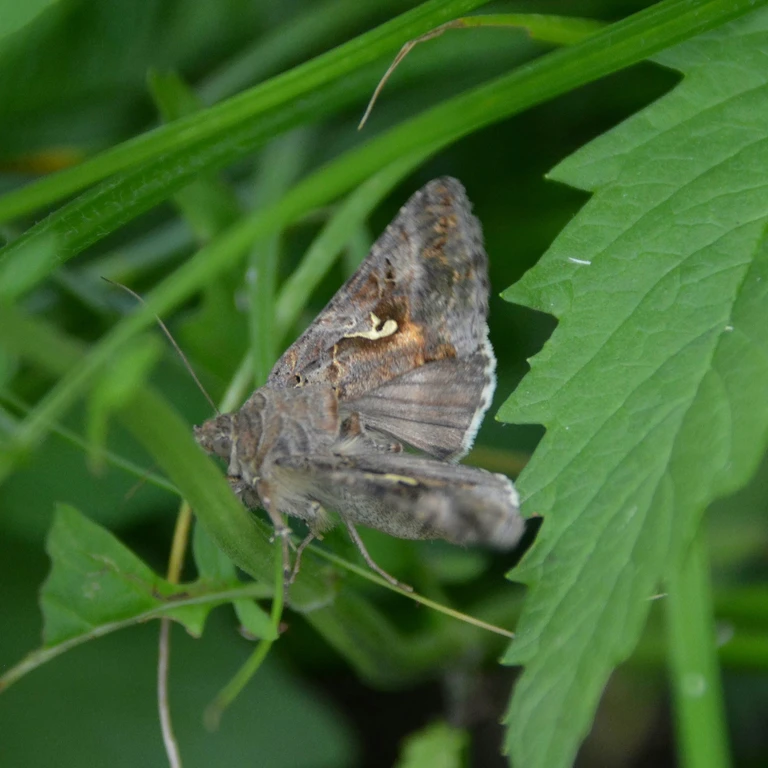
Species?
Autographa gamma
